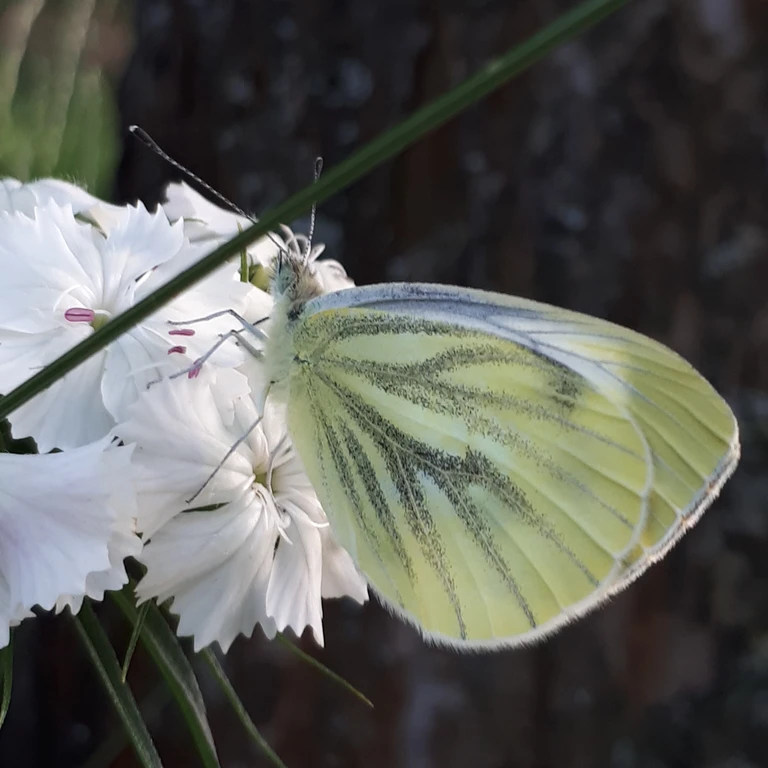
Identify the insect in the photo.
Pieris napi
